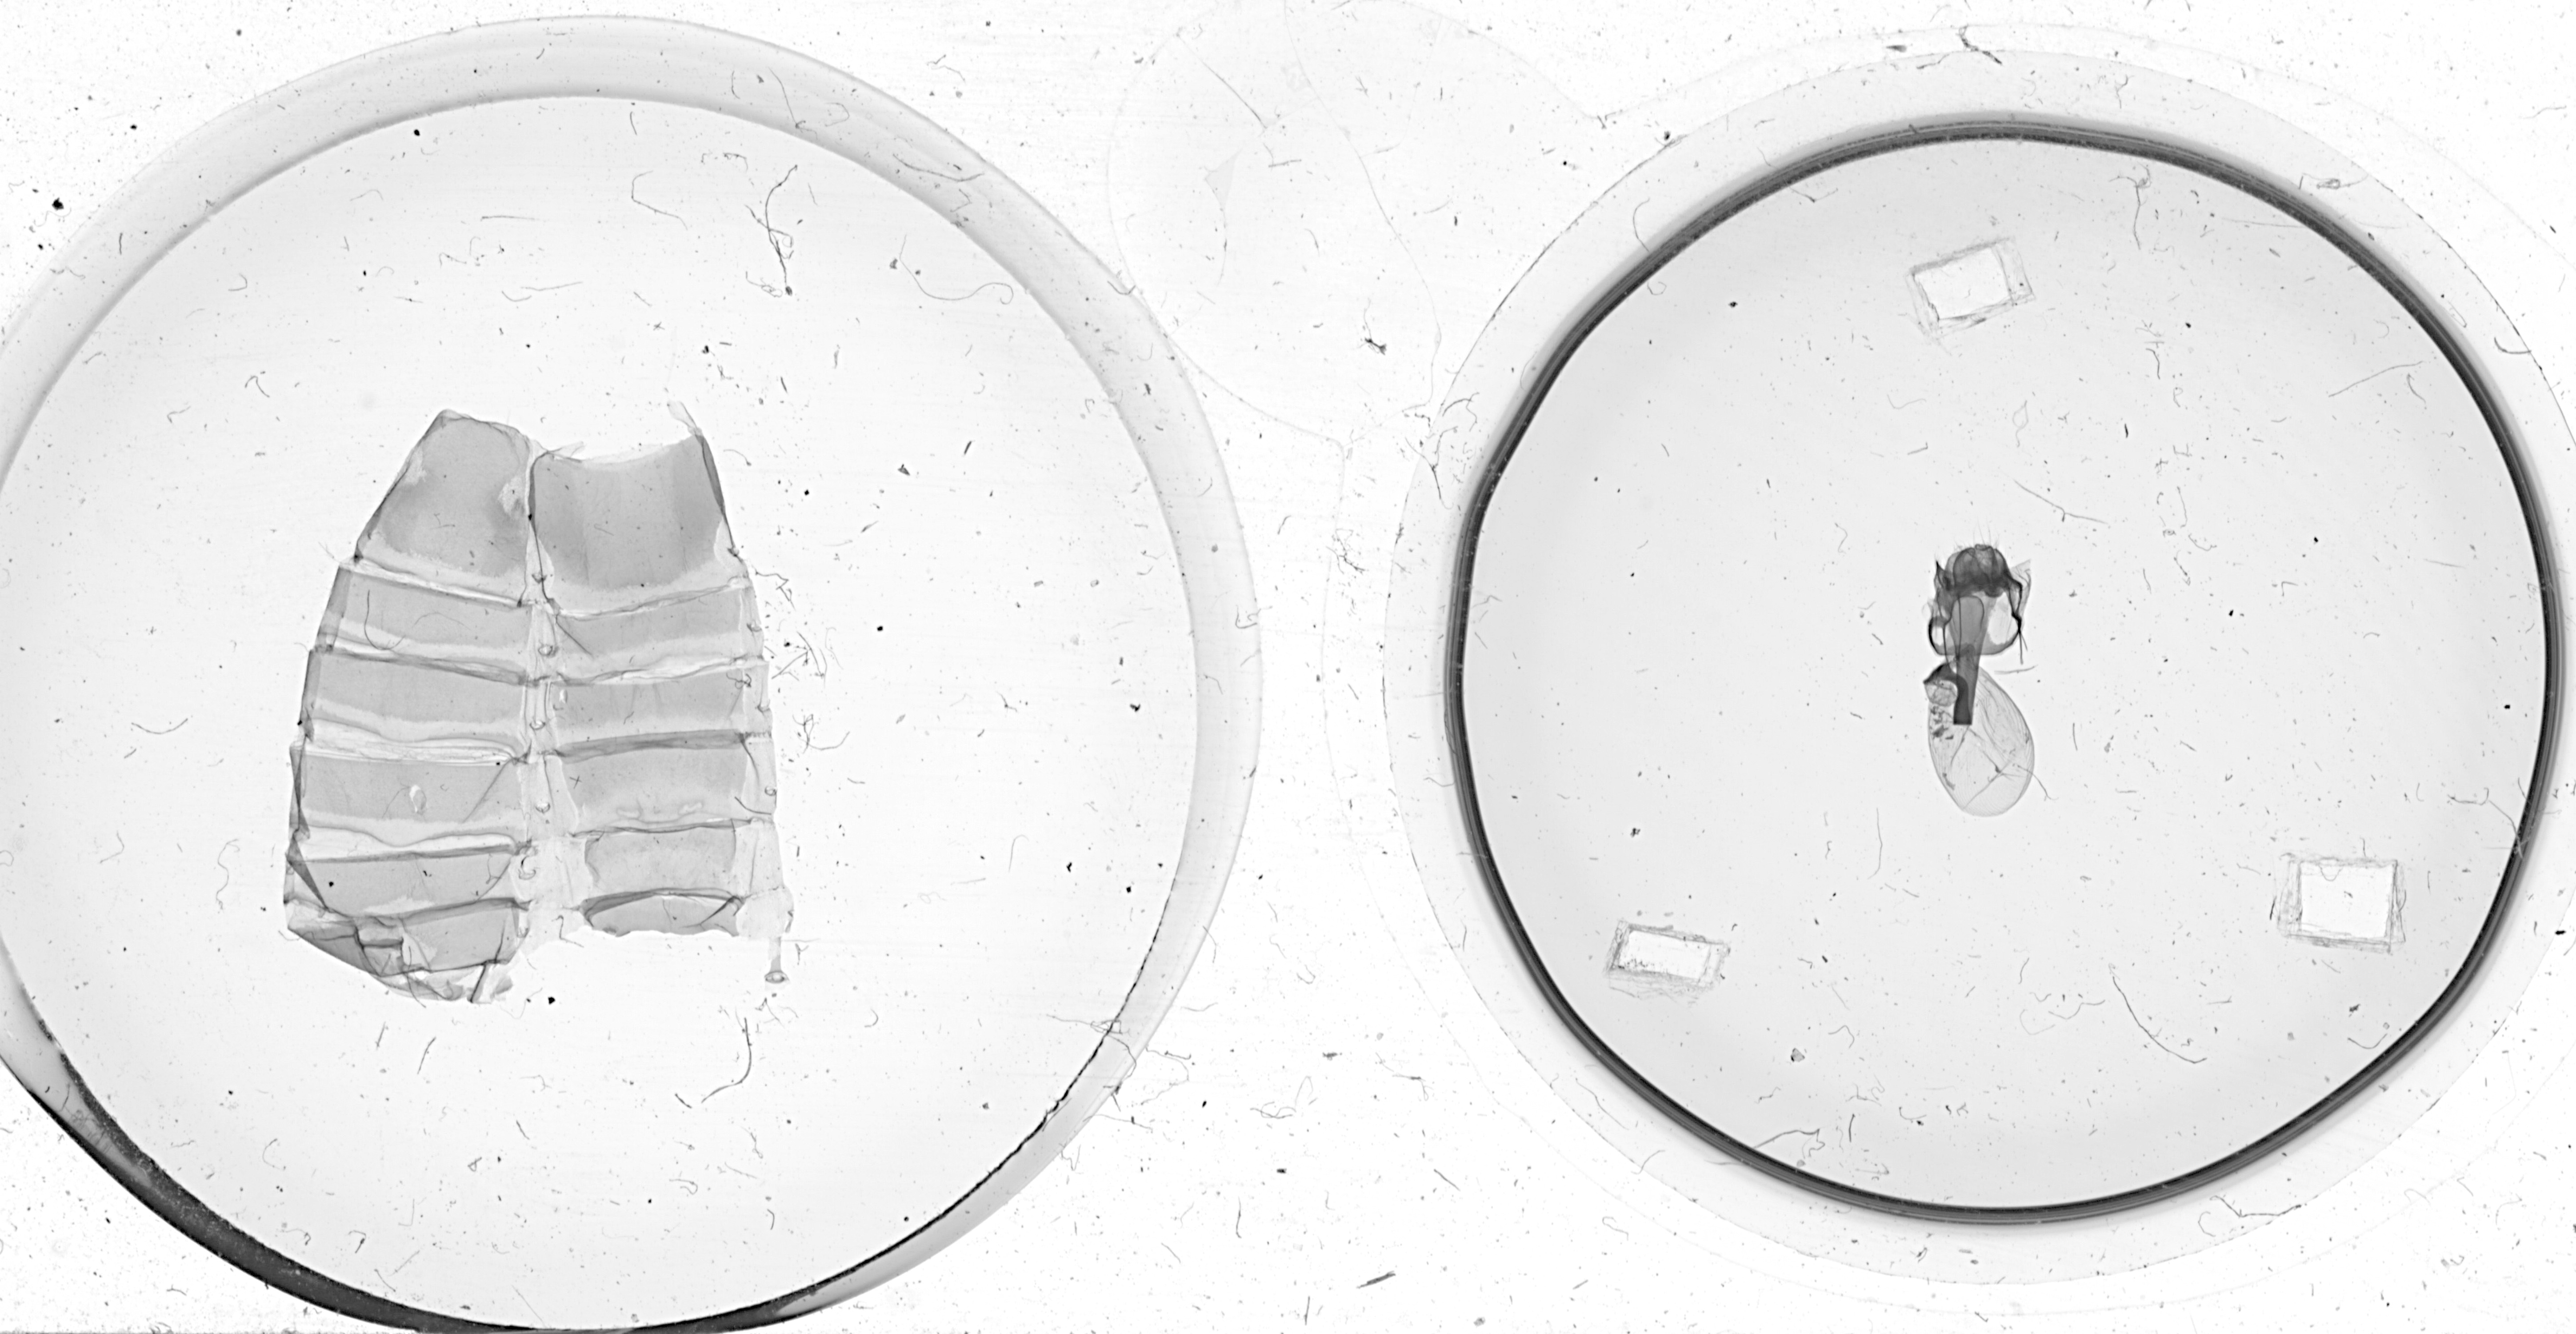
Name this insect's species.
Hemiceras jejuna
